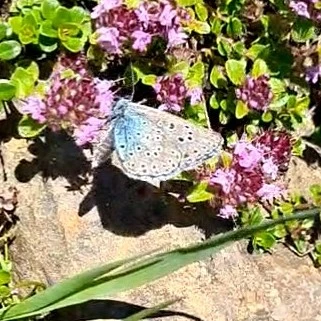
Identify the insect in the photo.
Phengaris arion (also Maculinea arion)
